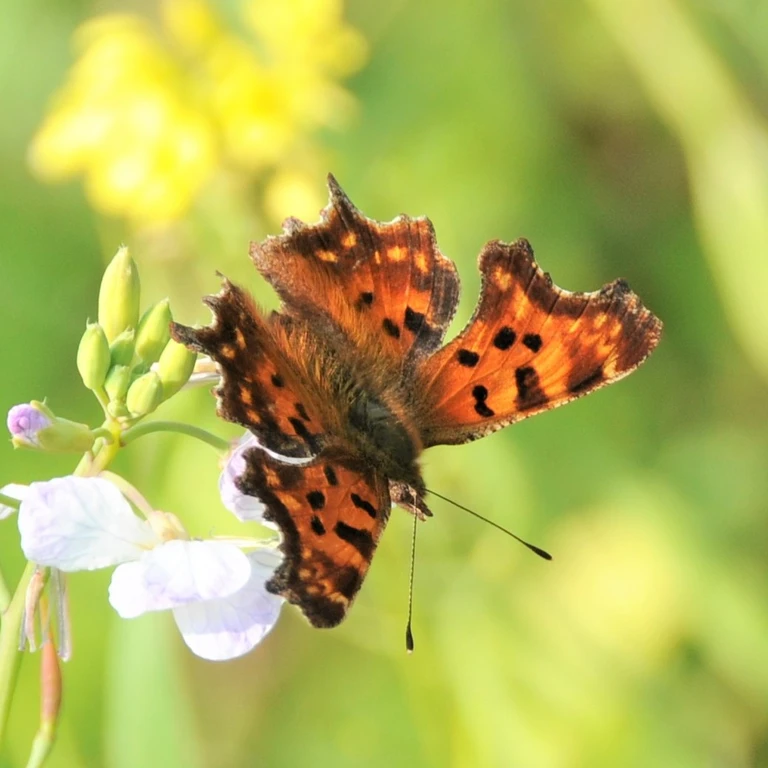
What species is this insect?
Polygonia c-album
